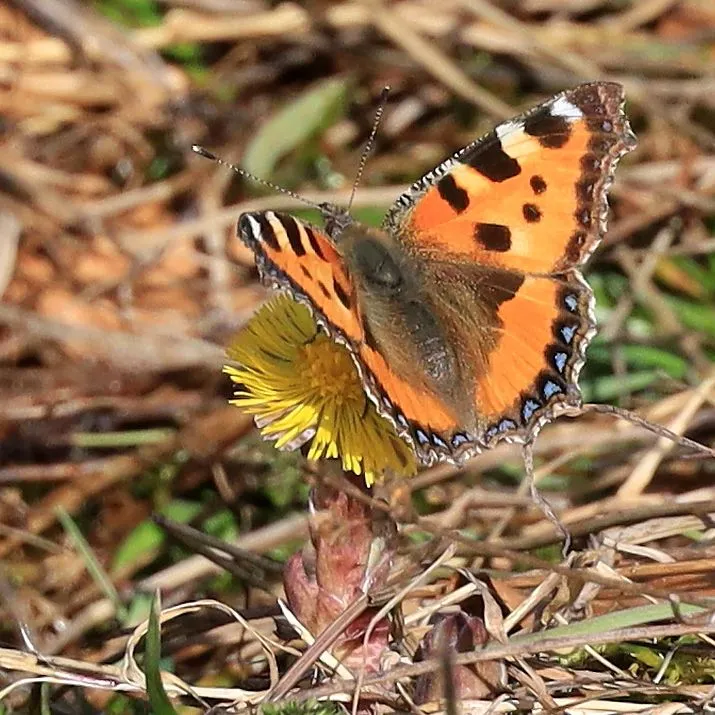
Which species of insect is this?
Aglais urticae
